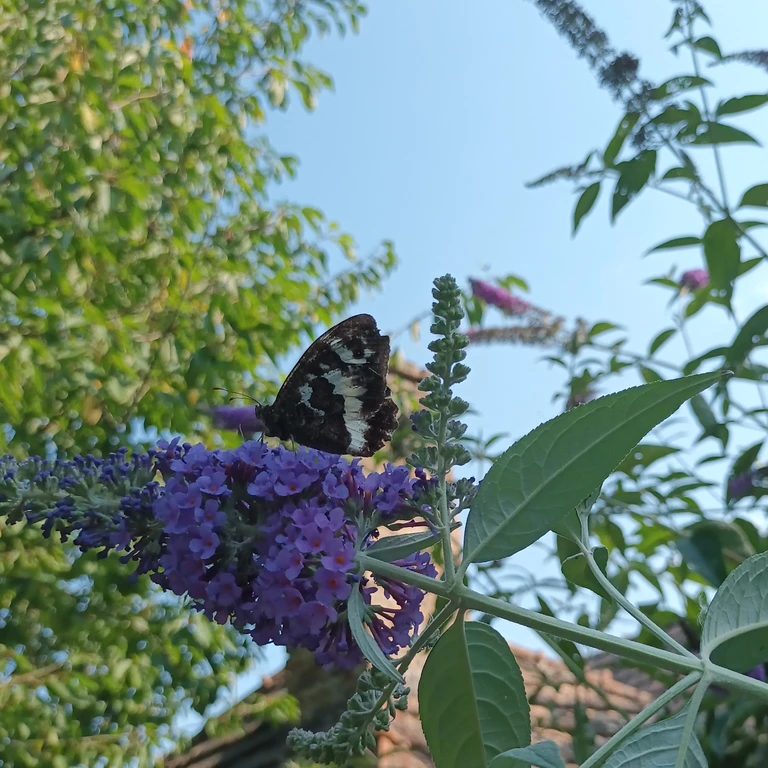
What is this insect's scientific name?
Brintesia circe
